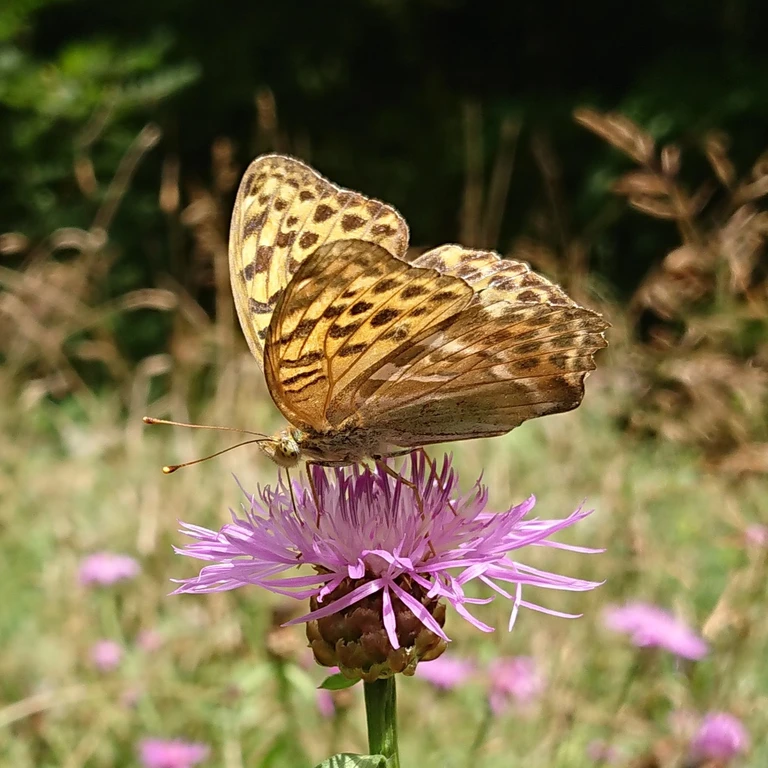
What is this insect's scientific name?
Argynnis paphia
